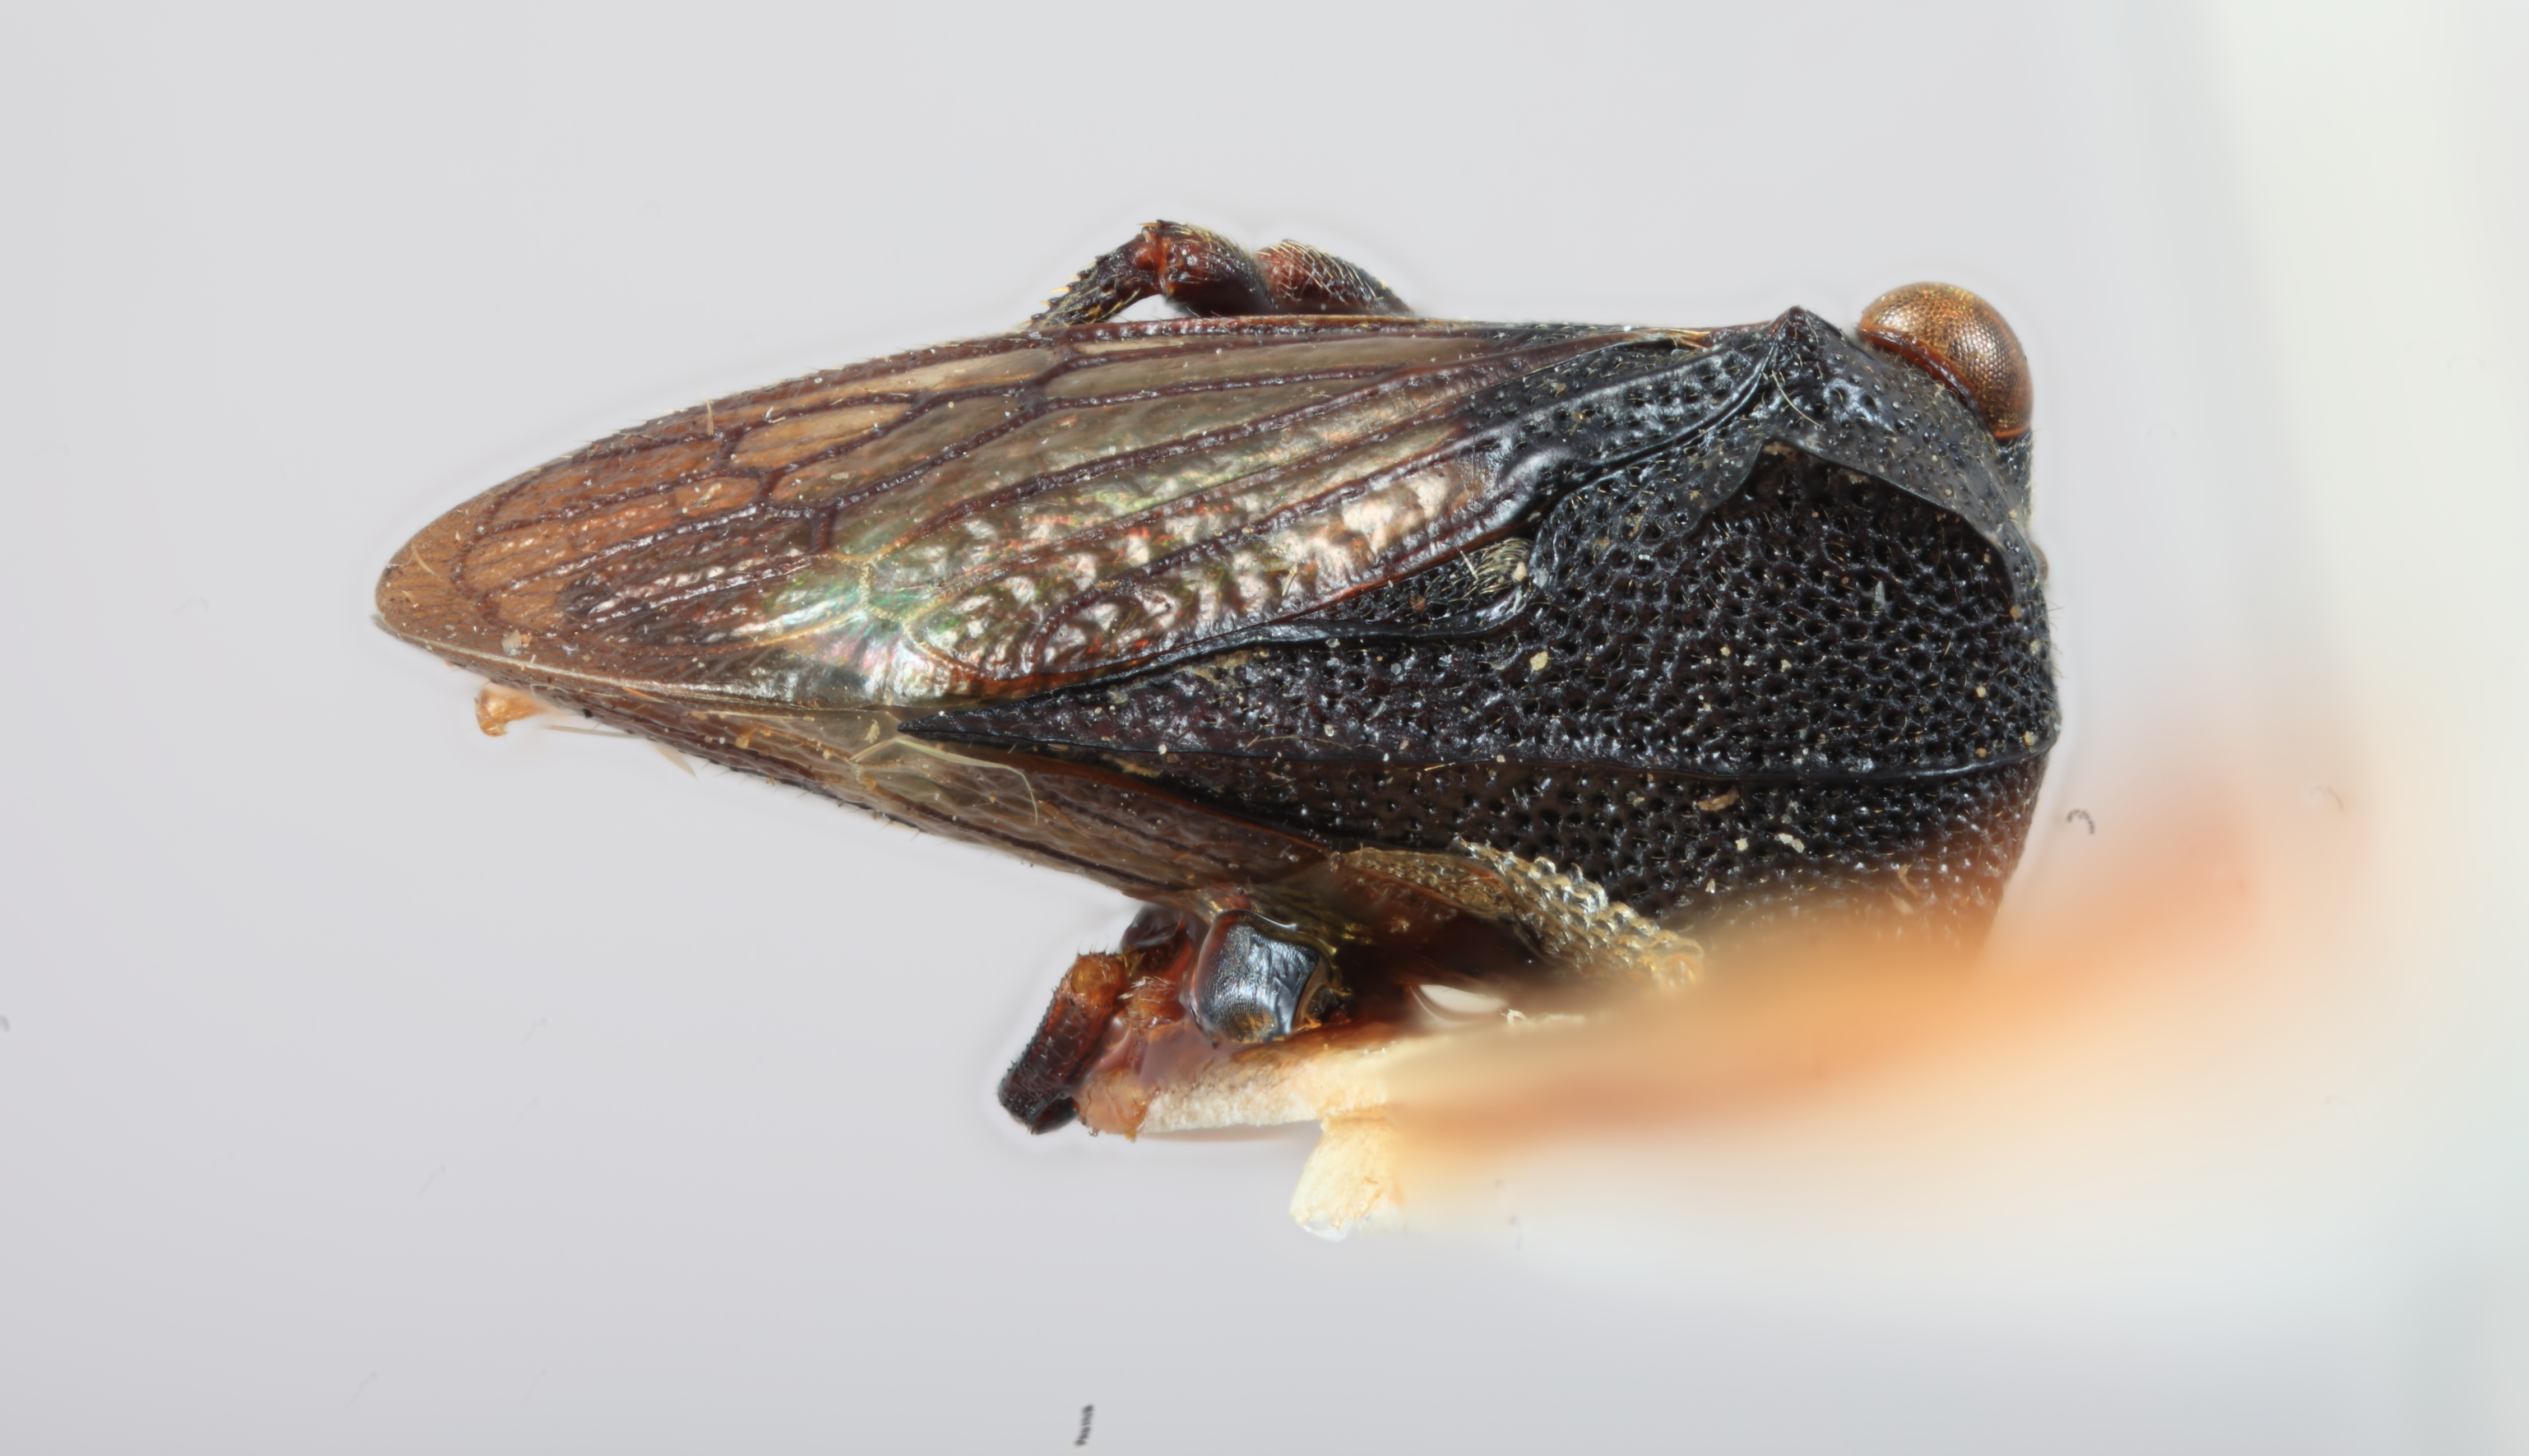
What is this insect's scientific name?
Tricentrus brevicornis
